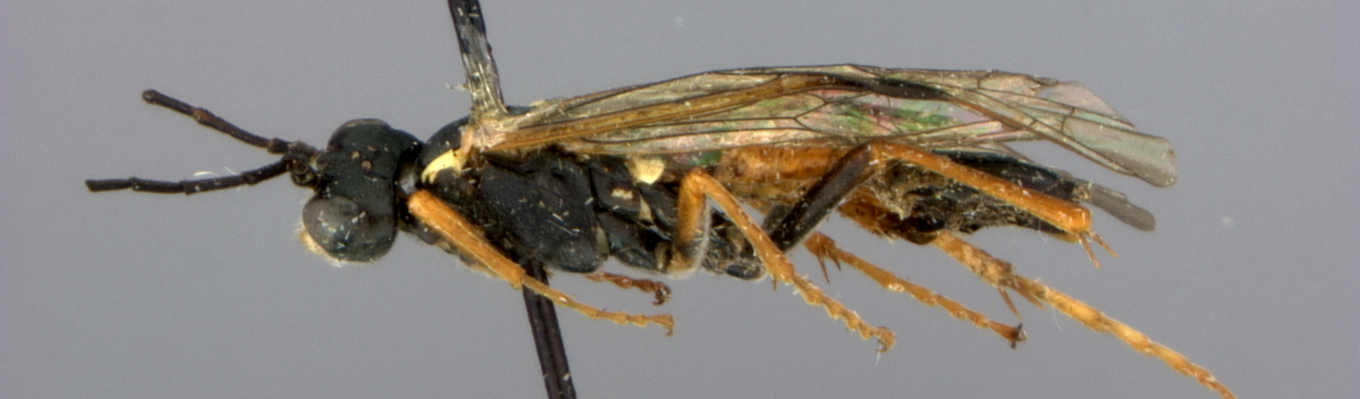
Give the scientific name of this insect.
Tenthredo pulchra
